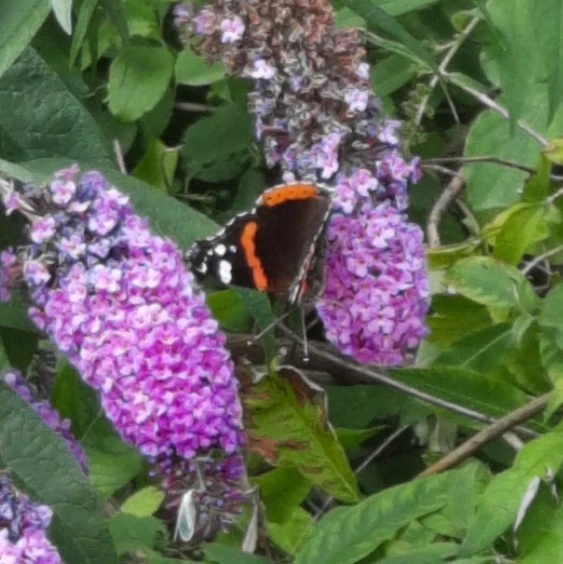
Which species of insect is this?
Vanessa atalanta
